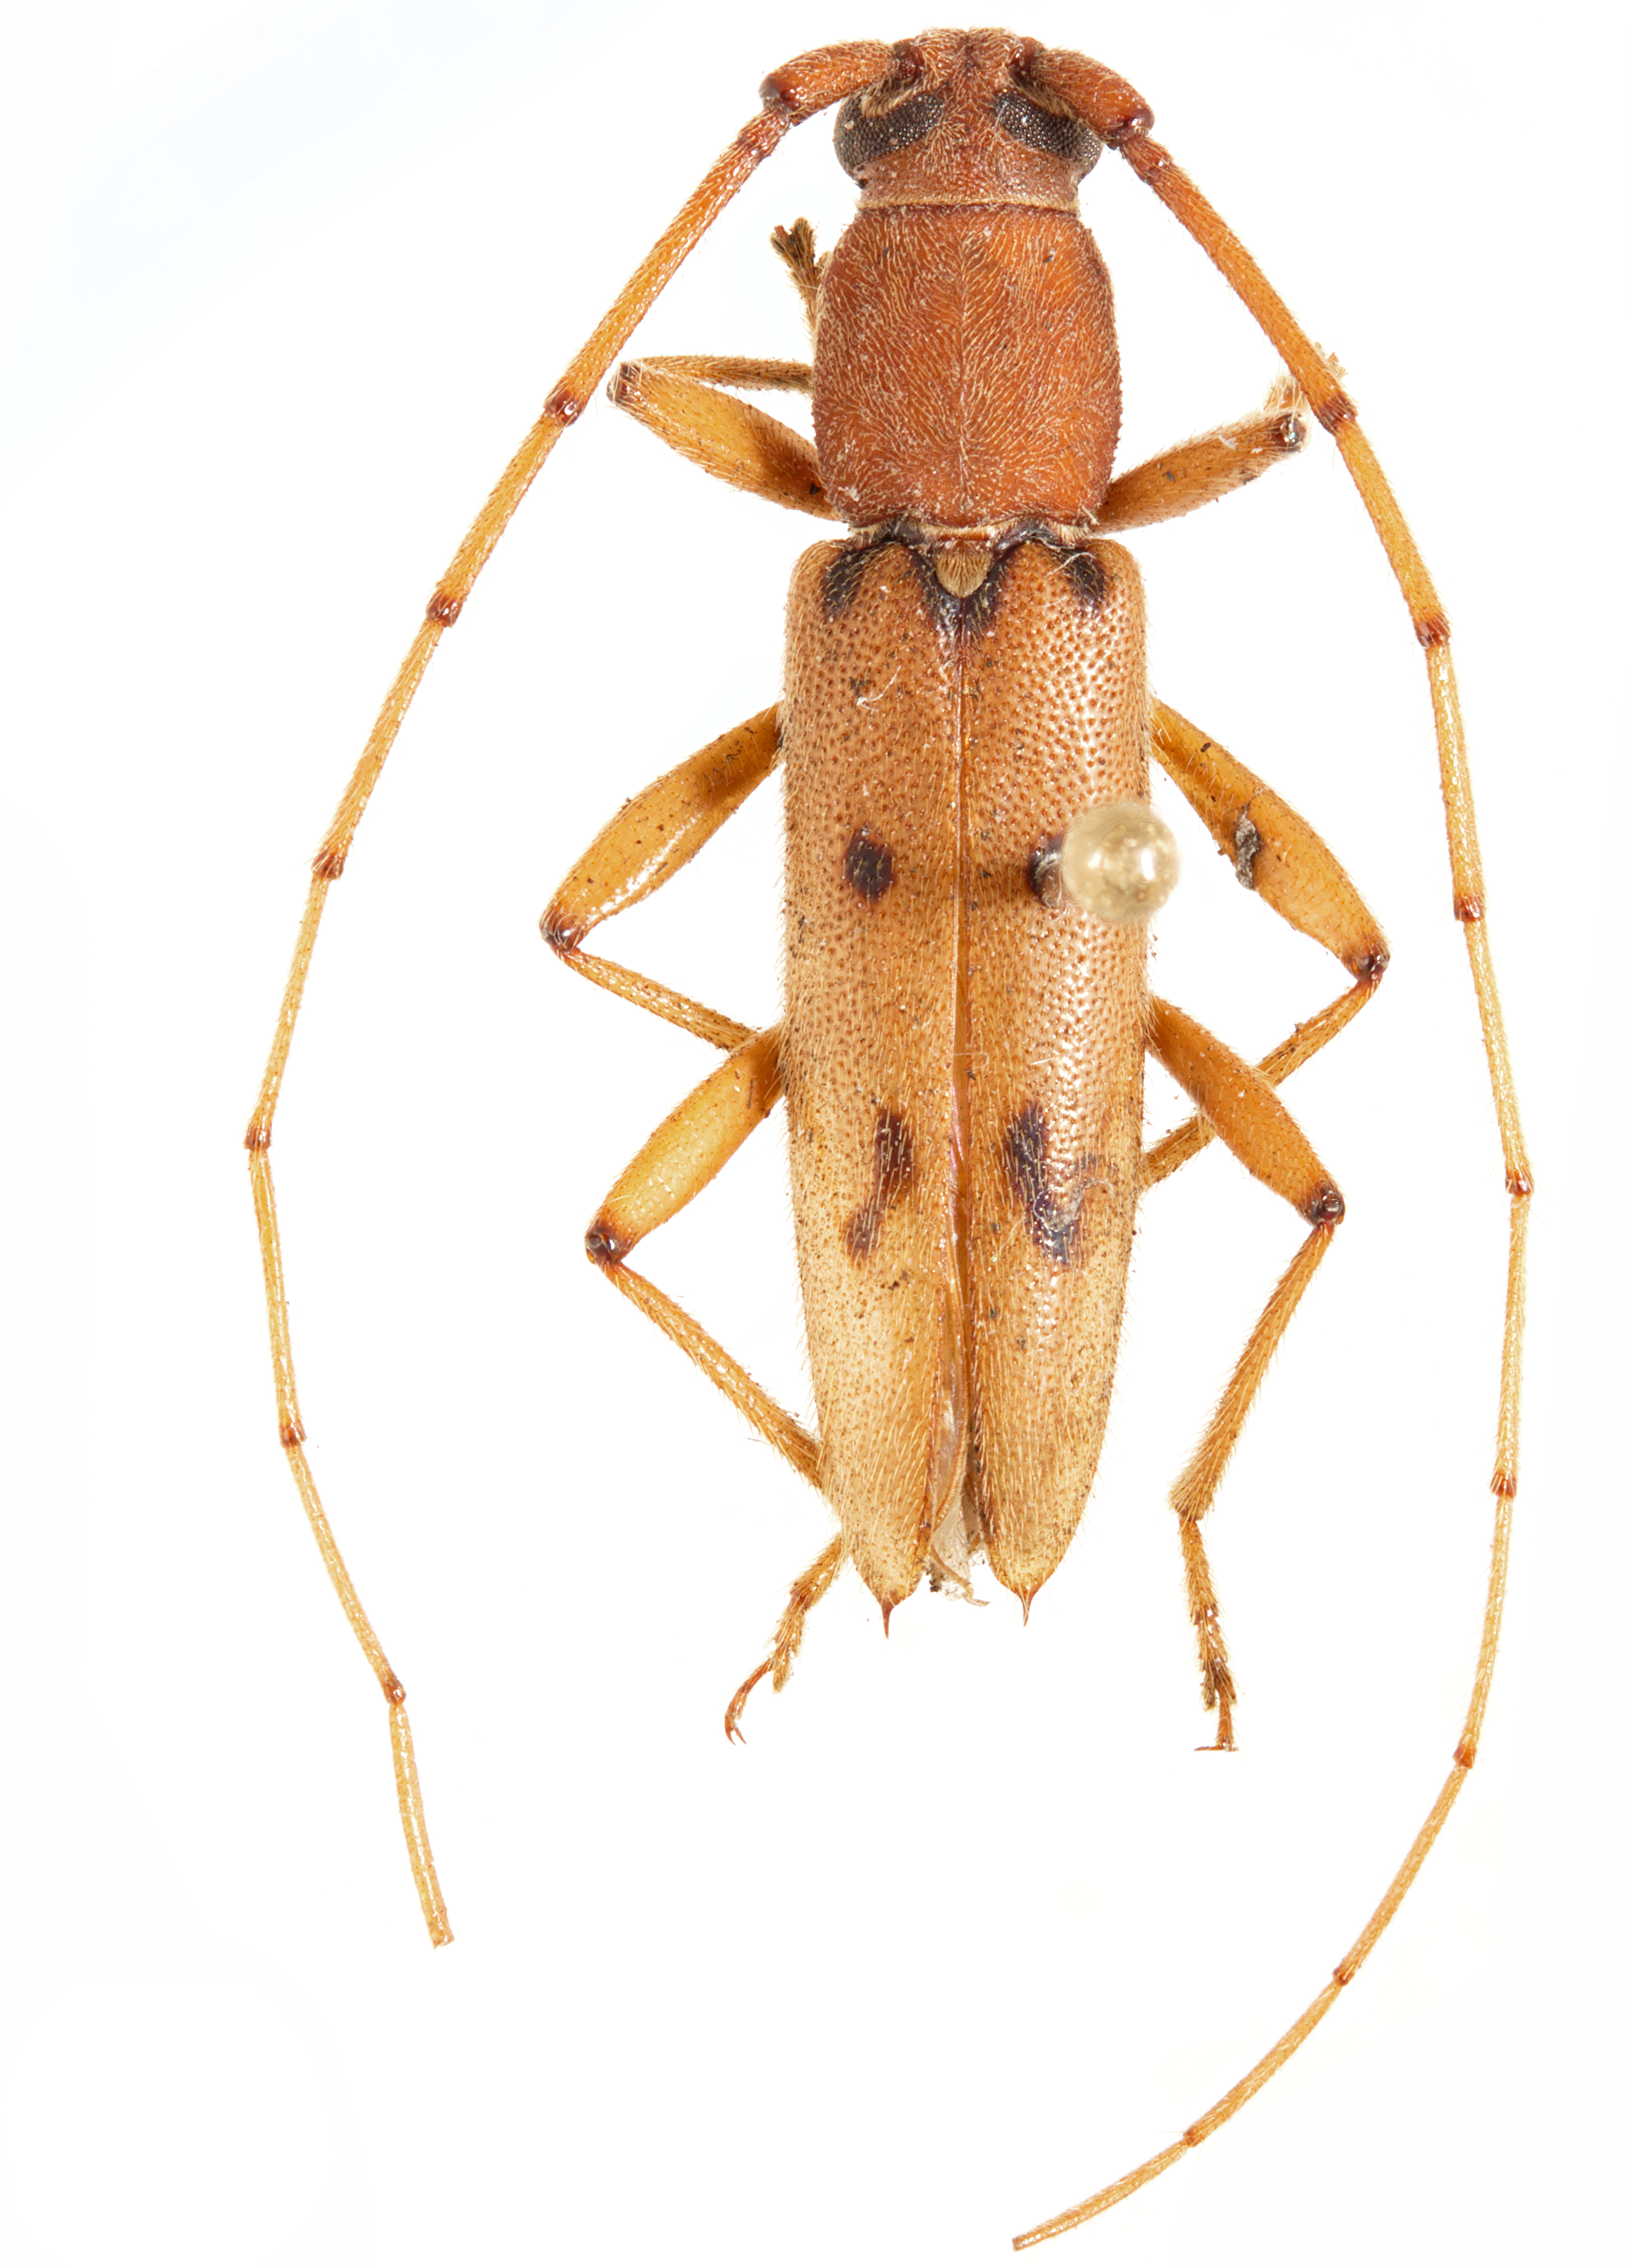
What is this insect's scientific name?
Achryson surinamum
